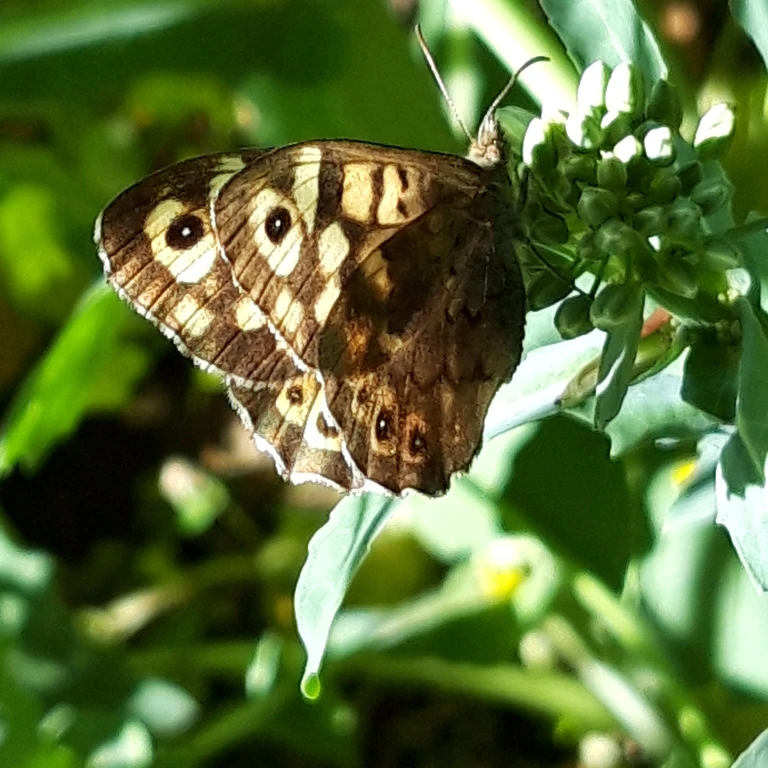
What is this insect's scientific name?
Pararge aegeria
